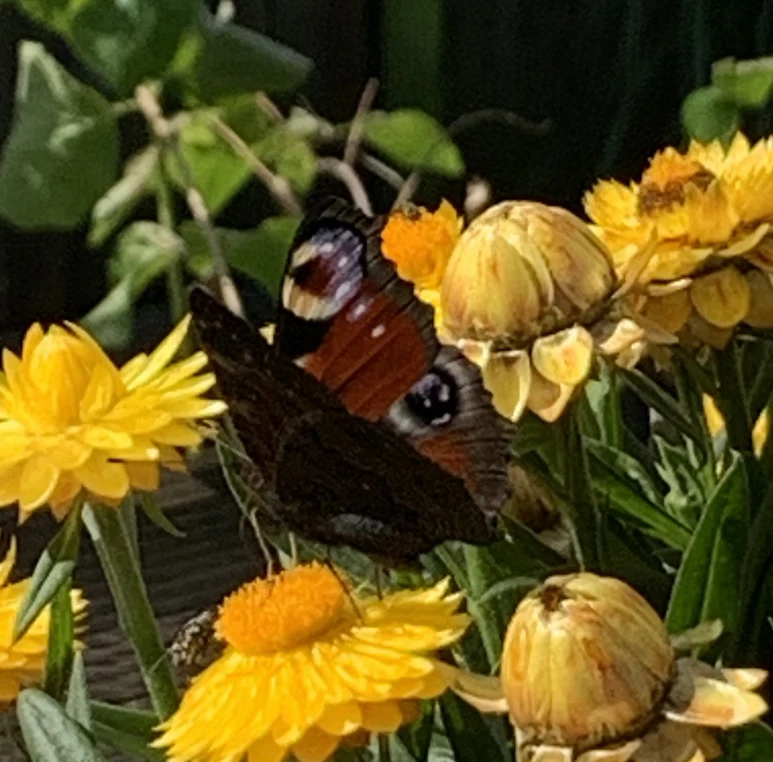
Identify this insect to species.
Aglais io
